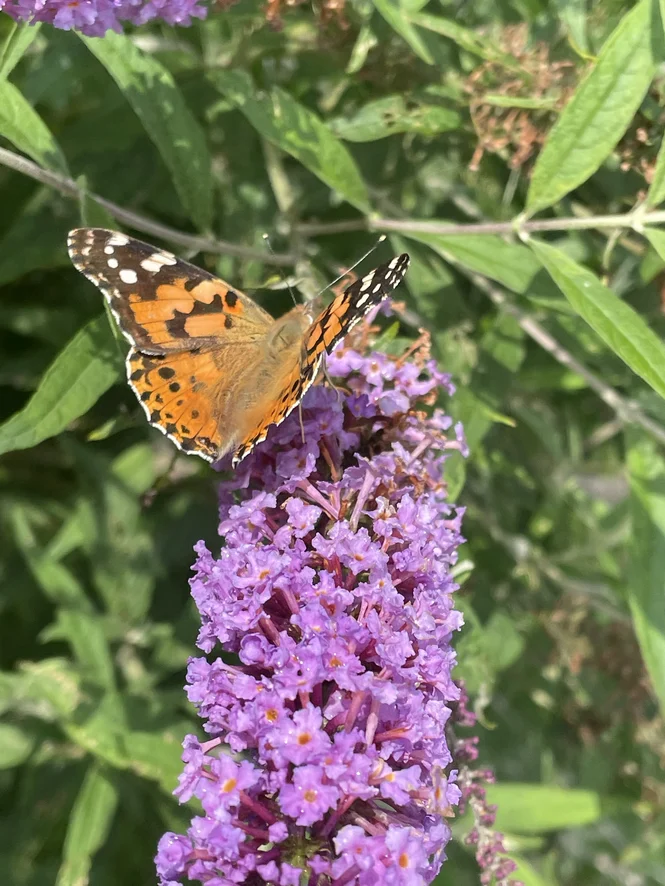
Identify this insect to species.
Vanessa cardui
